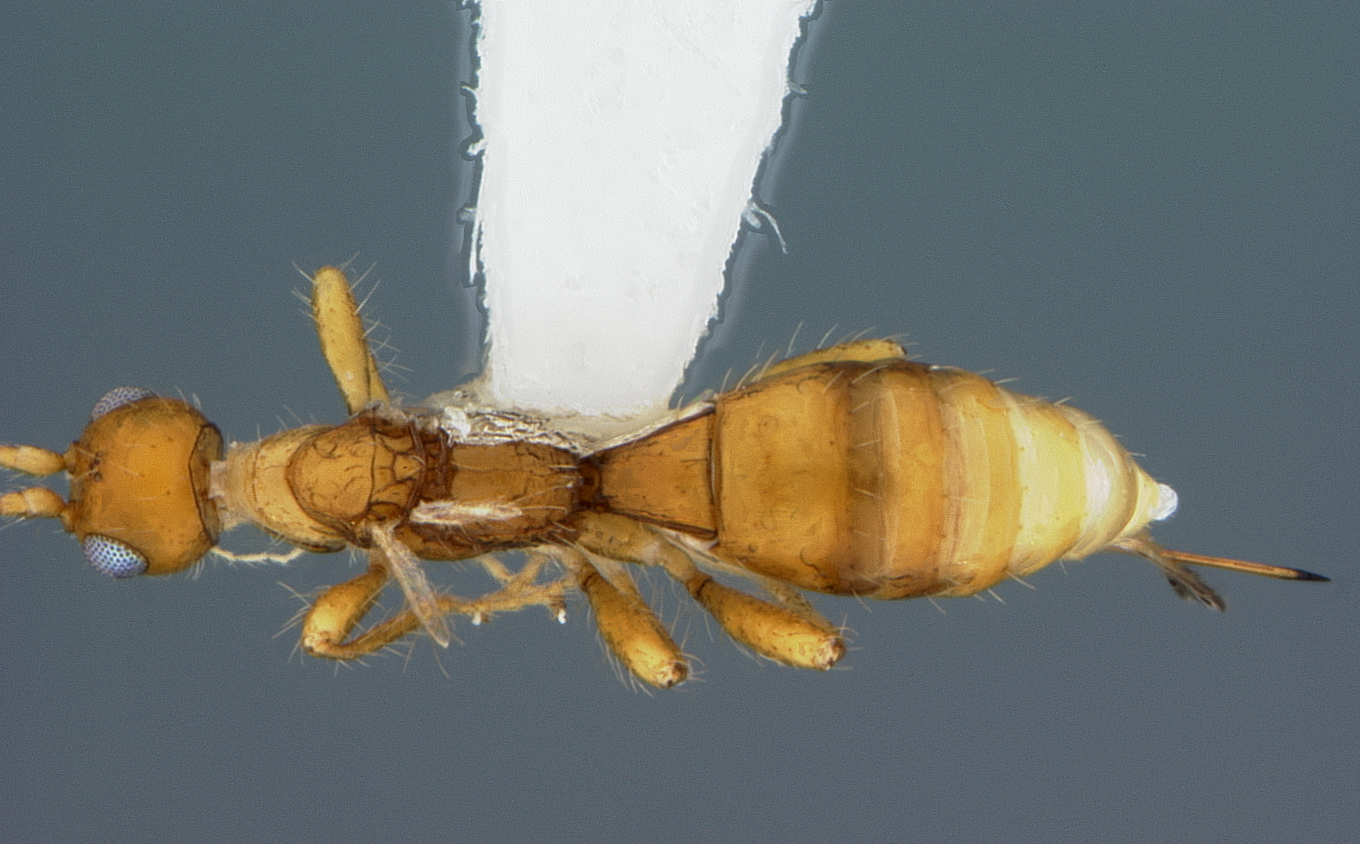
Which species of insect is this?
Heterospilus vincenti
